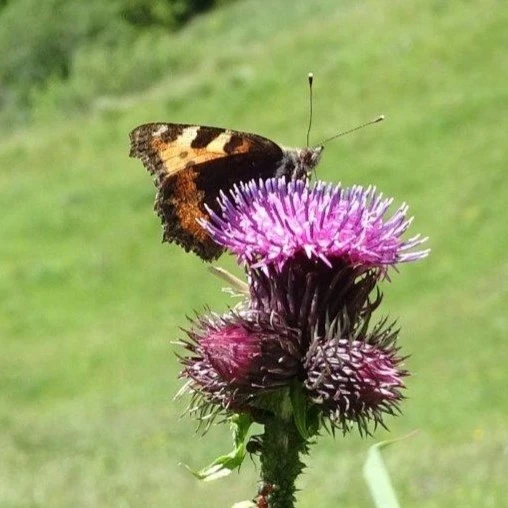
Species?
Aglais urticae
